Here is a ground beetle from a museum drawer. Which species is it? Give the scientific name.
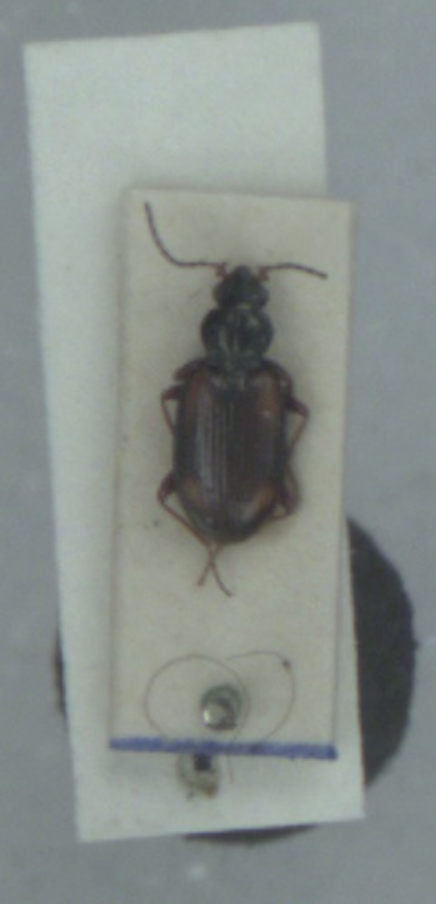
Bembidion bruxellense
